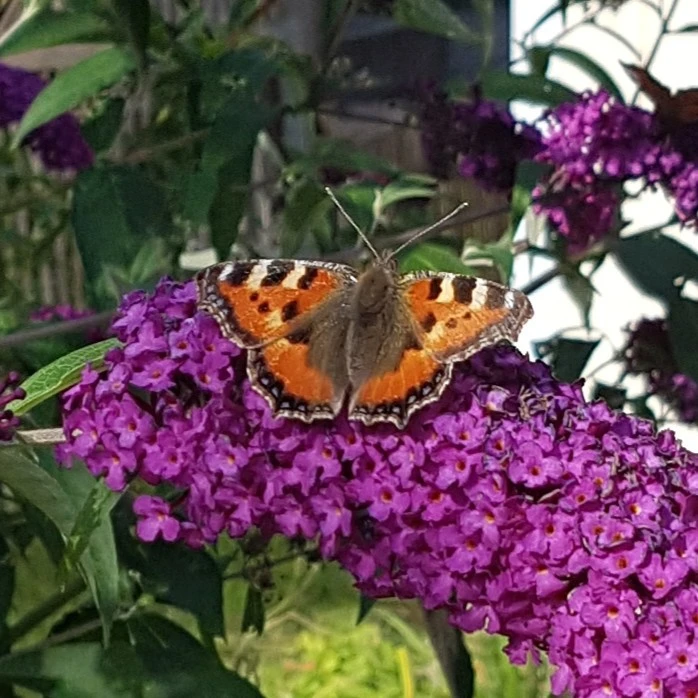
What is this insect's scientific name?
Aglais urticae
